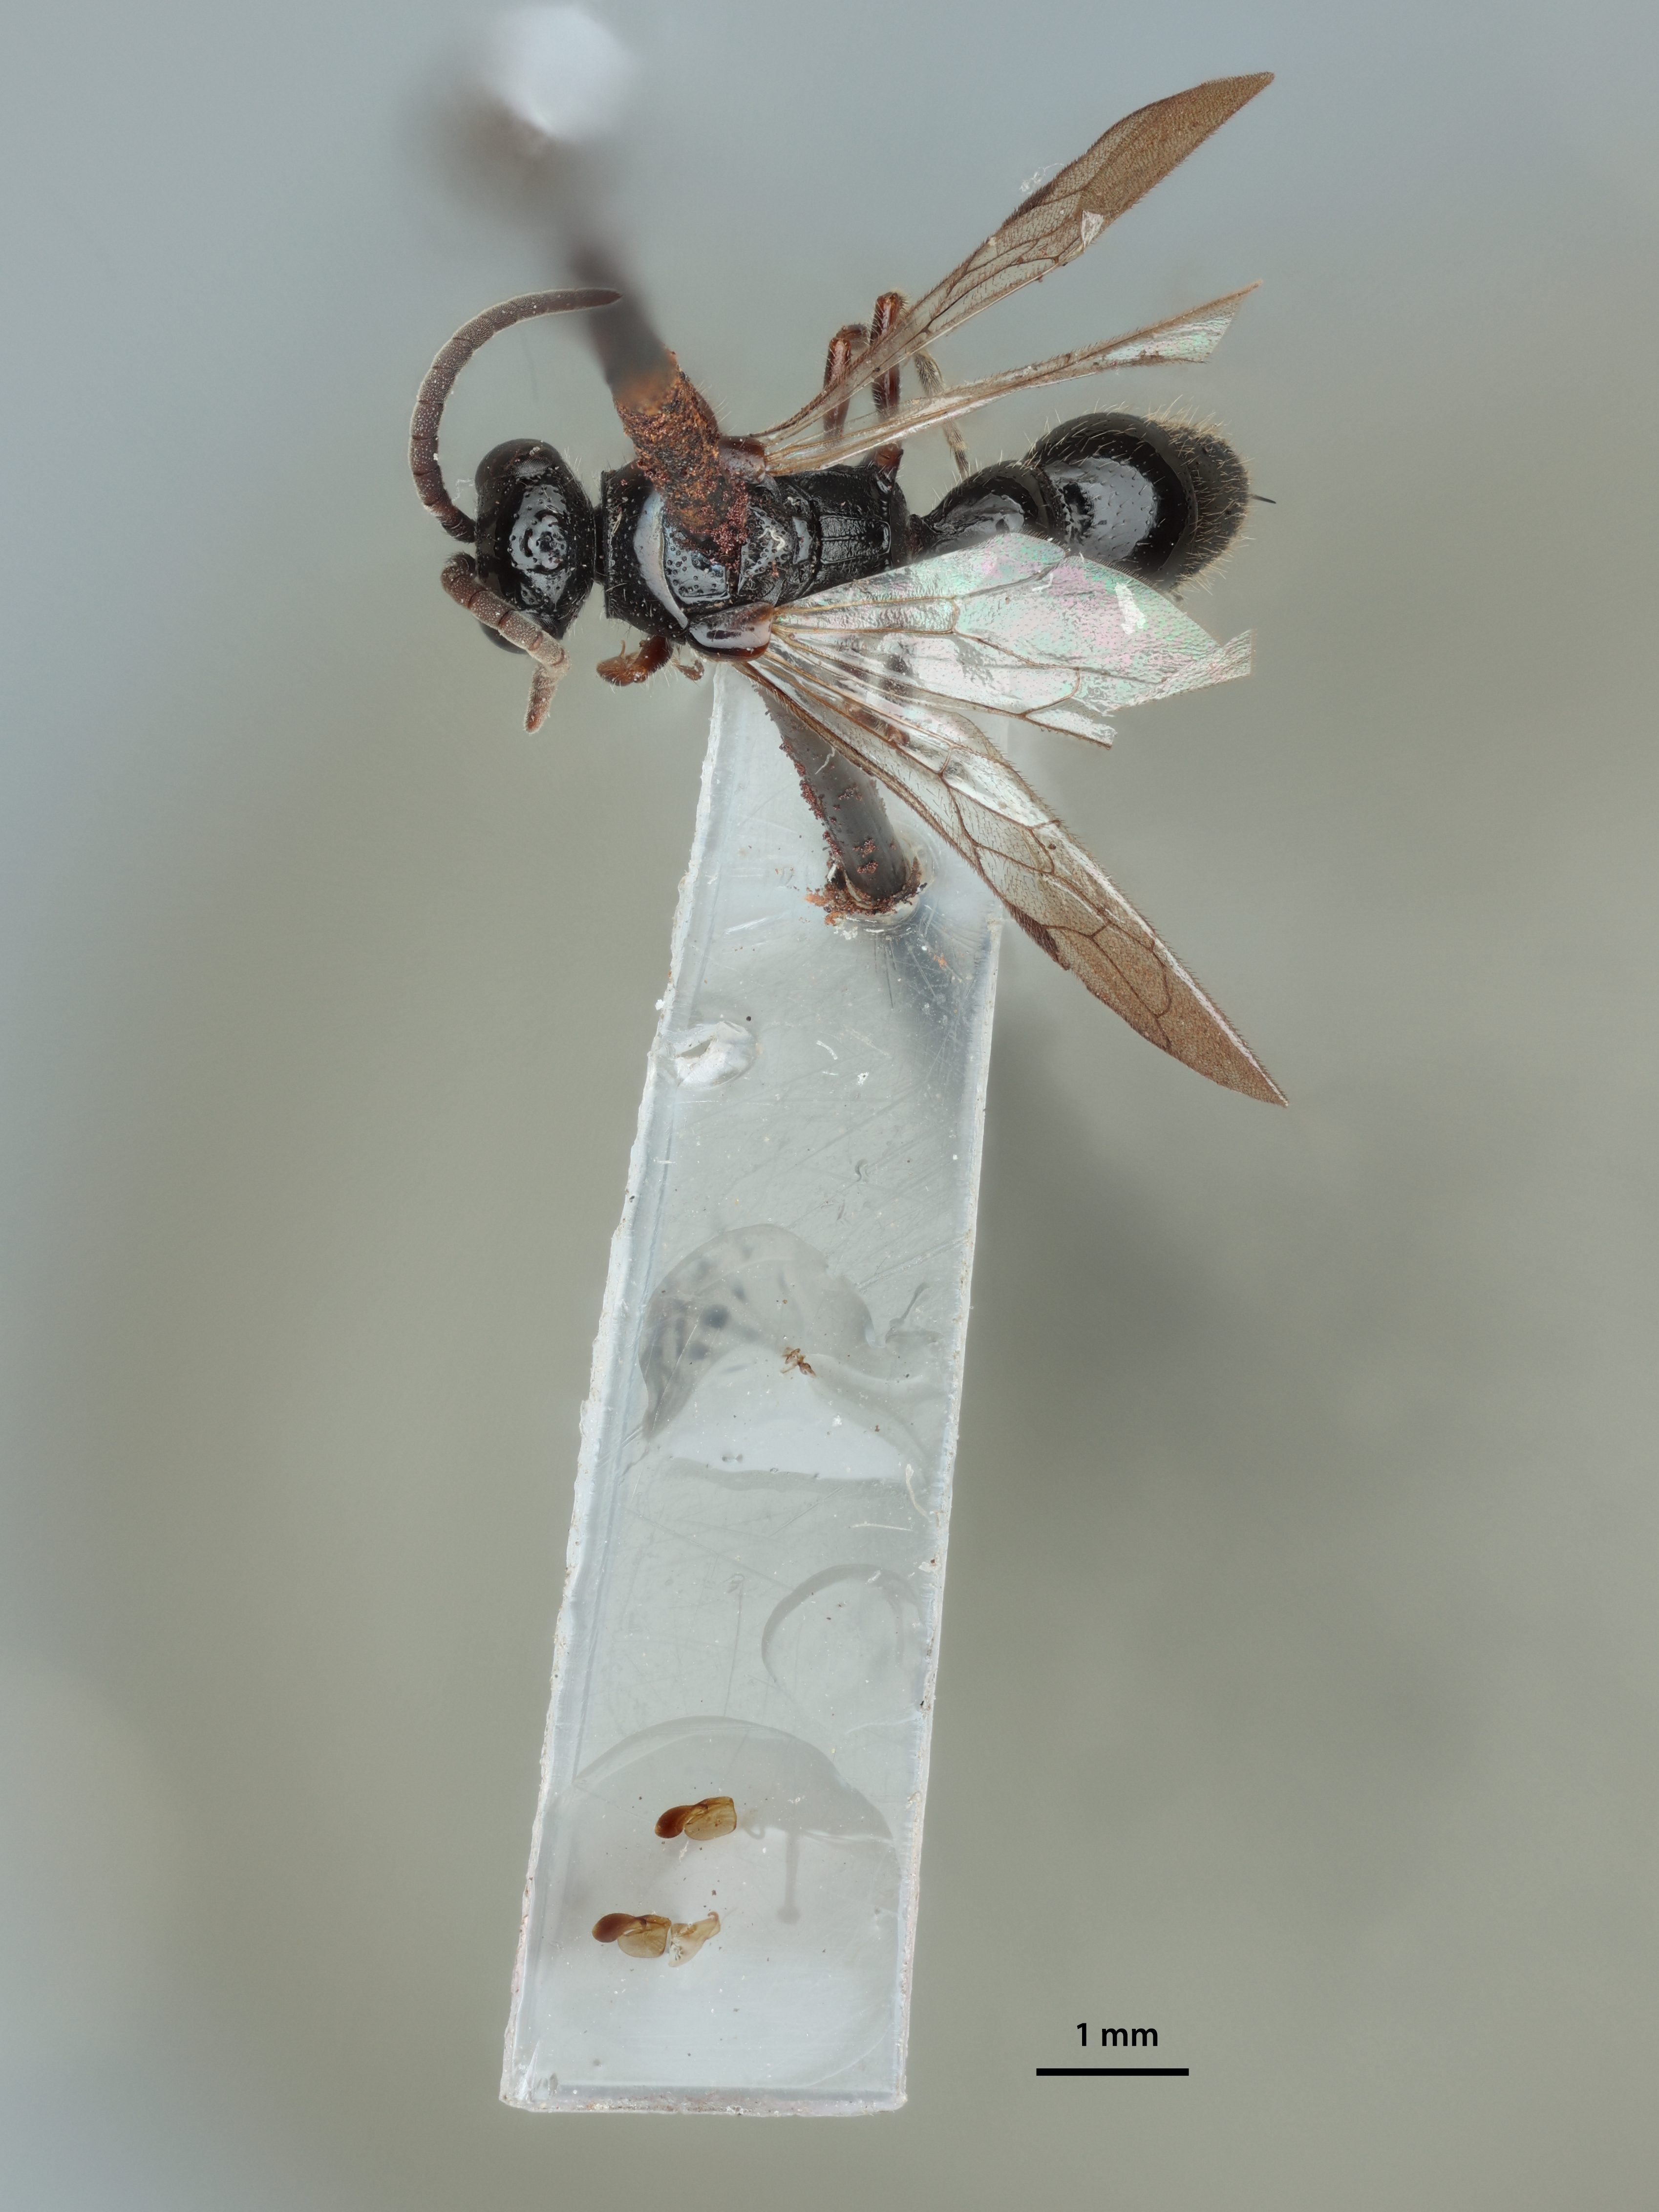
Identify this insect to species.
Tiphia tegelonga
